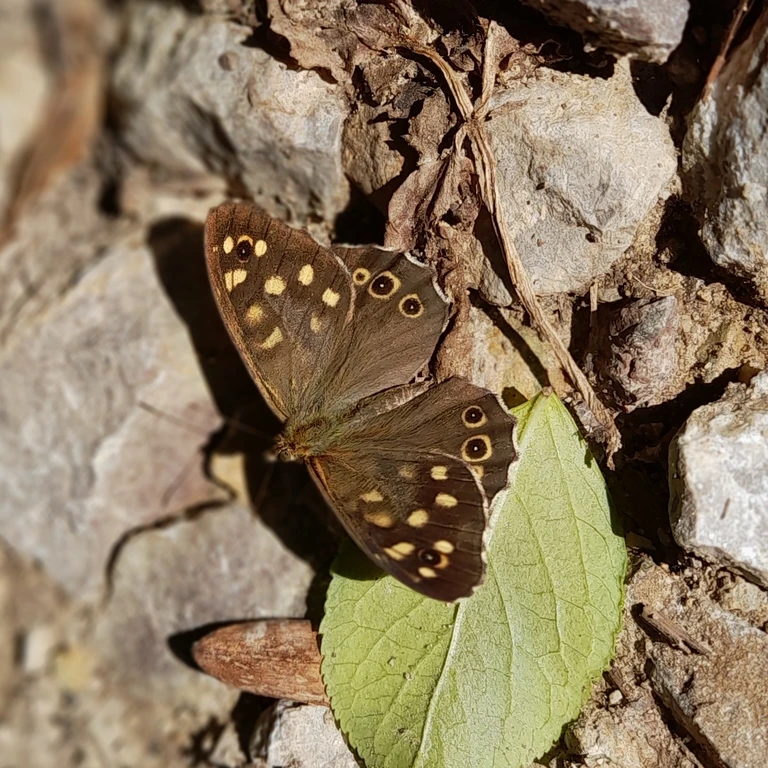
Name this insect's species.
Pararge aegeria
